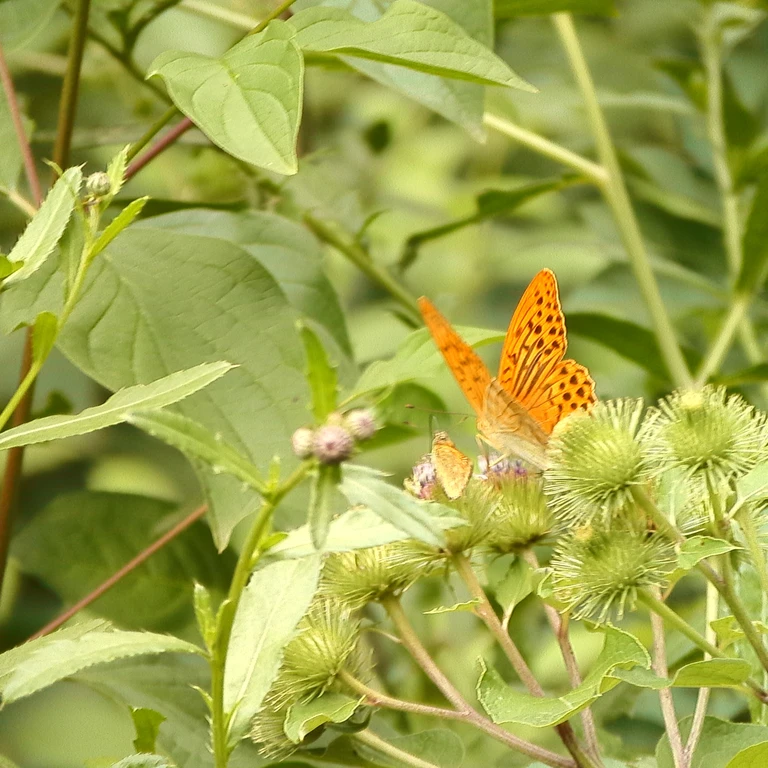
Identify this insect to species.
Argynnis paphia
